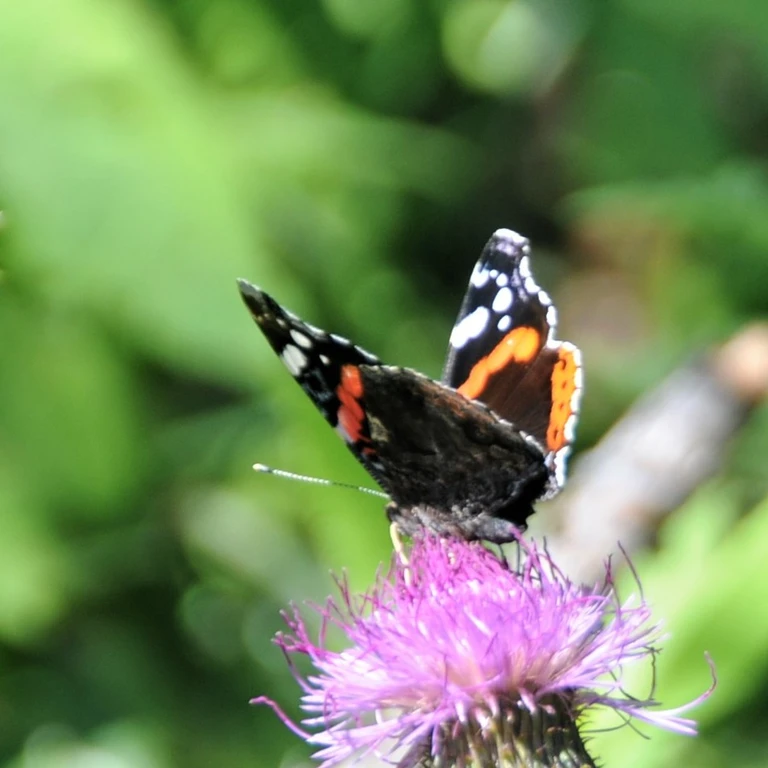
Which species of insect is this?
Vanessa atalanta
